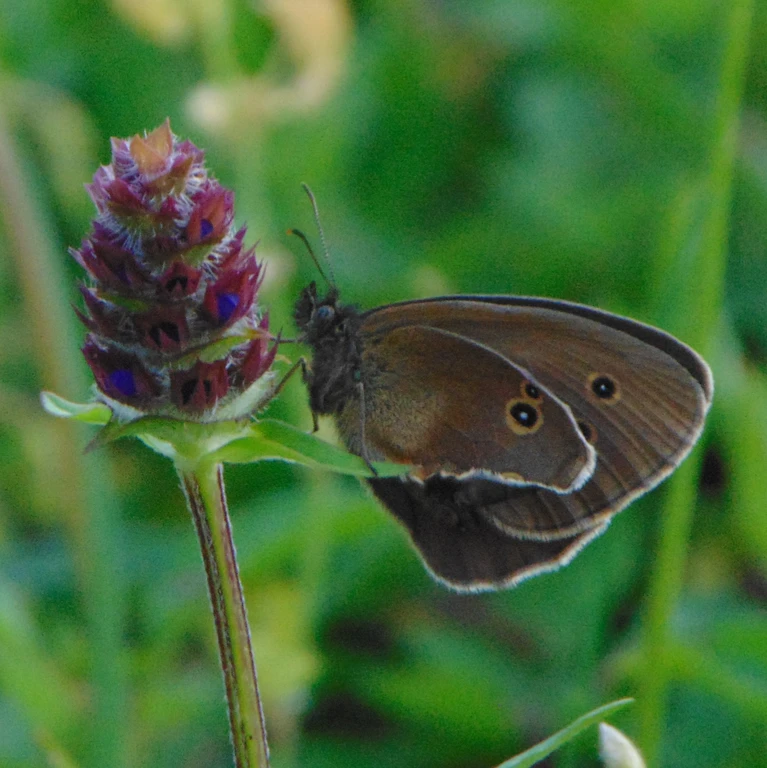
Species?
Aphantopus hyperantus
